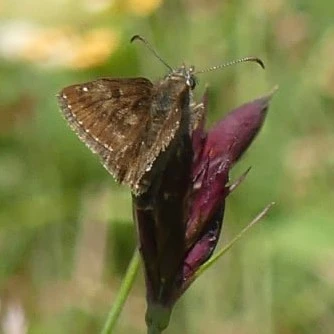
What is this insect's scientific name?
Erynnis tages
